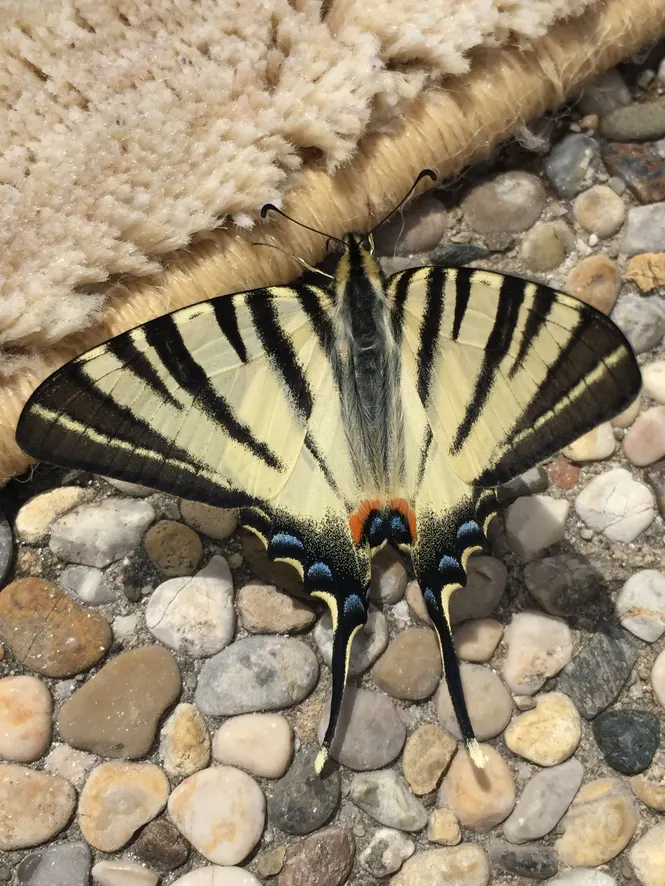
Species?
Iphiclides podalirius
